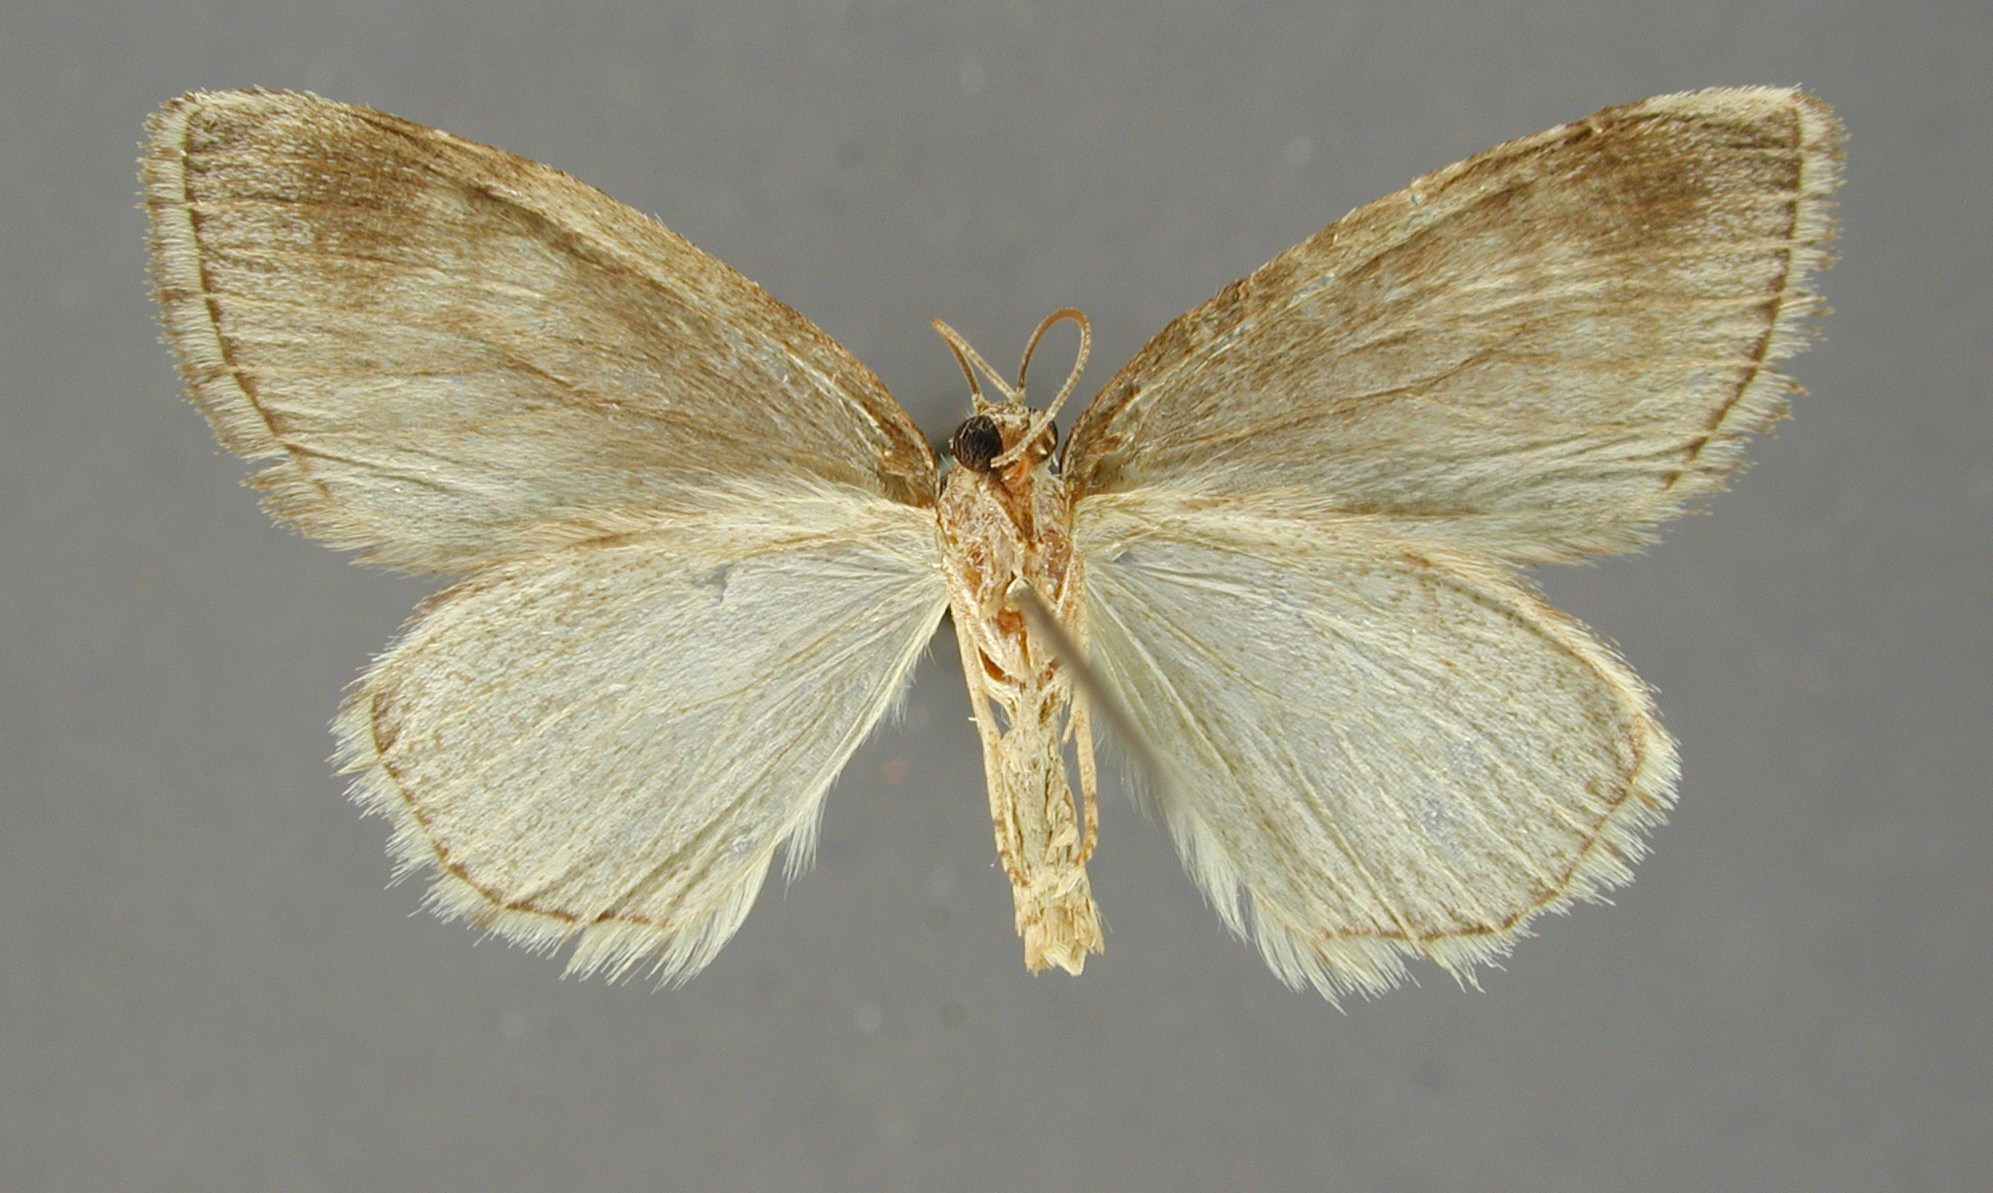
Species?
Hydriomena mainaria
